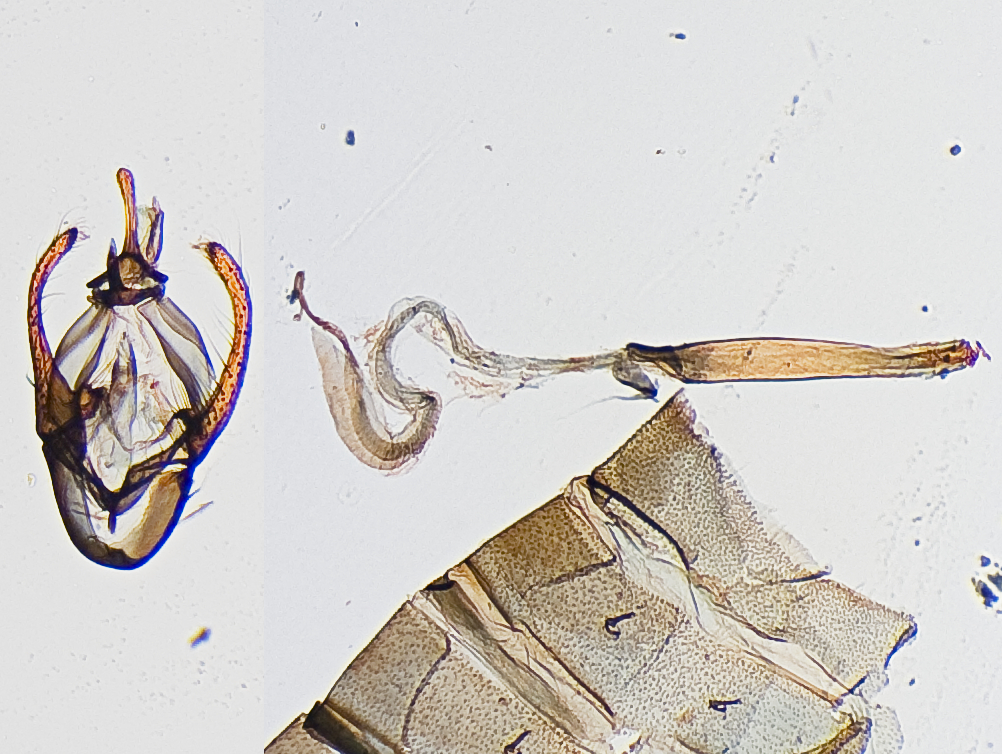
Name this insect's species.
Xantippe olivalis
